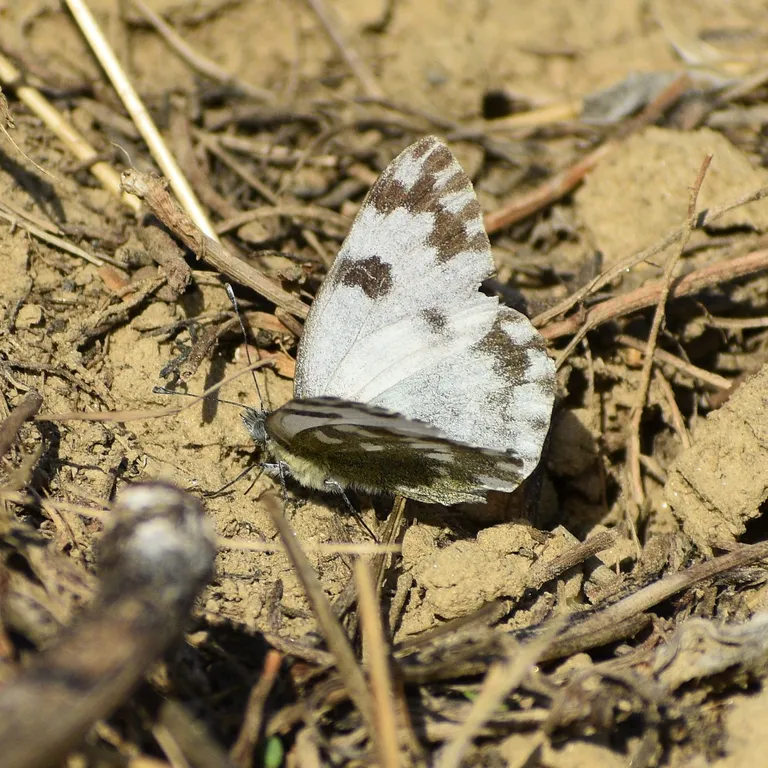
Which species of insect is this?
Pontia edusa
